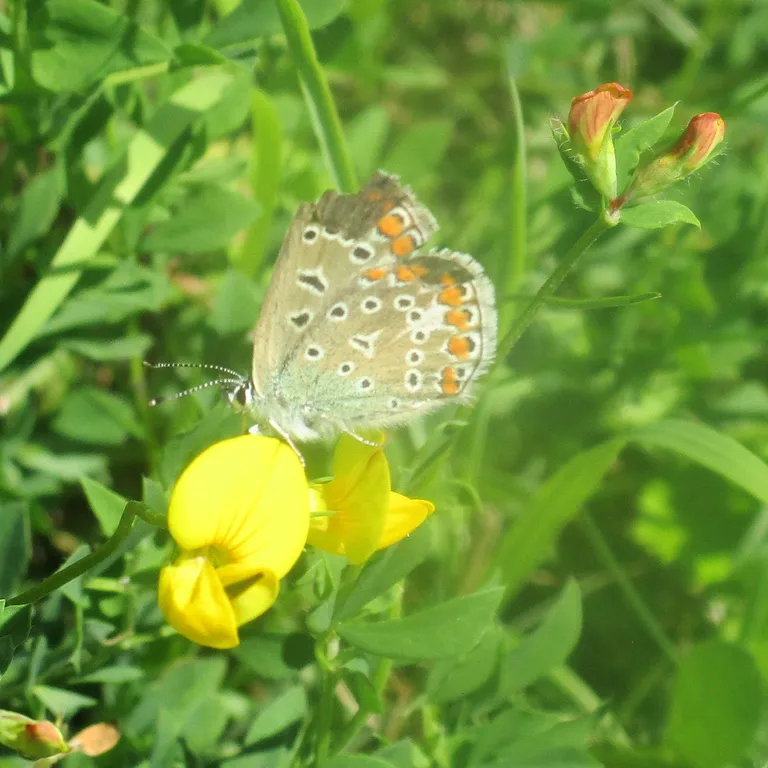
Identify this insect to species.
Polyommatus icarus
